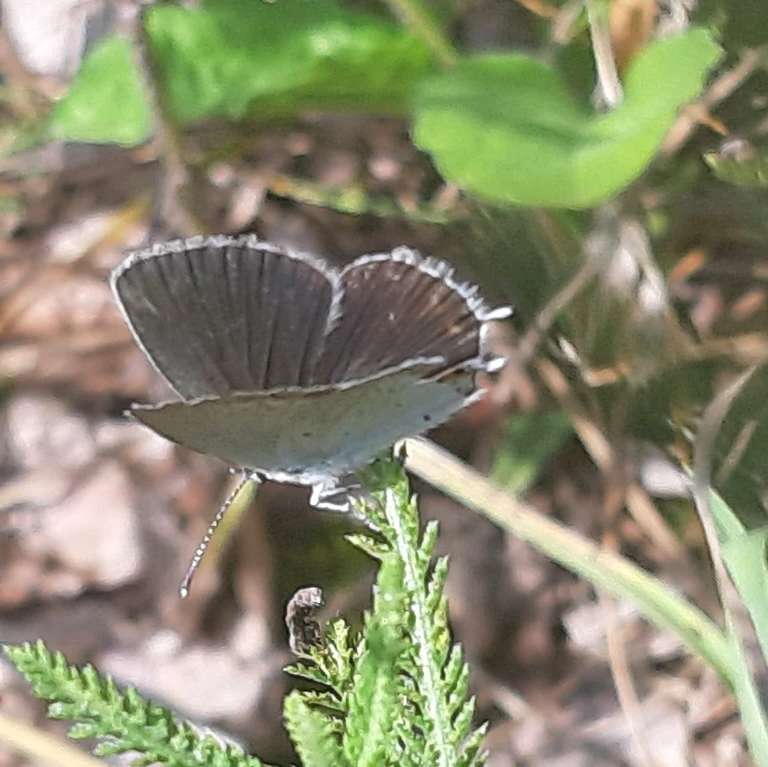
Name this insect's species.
Cupido argiades (also Elkalyce argiades)
